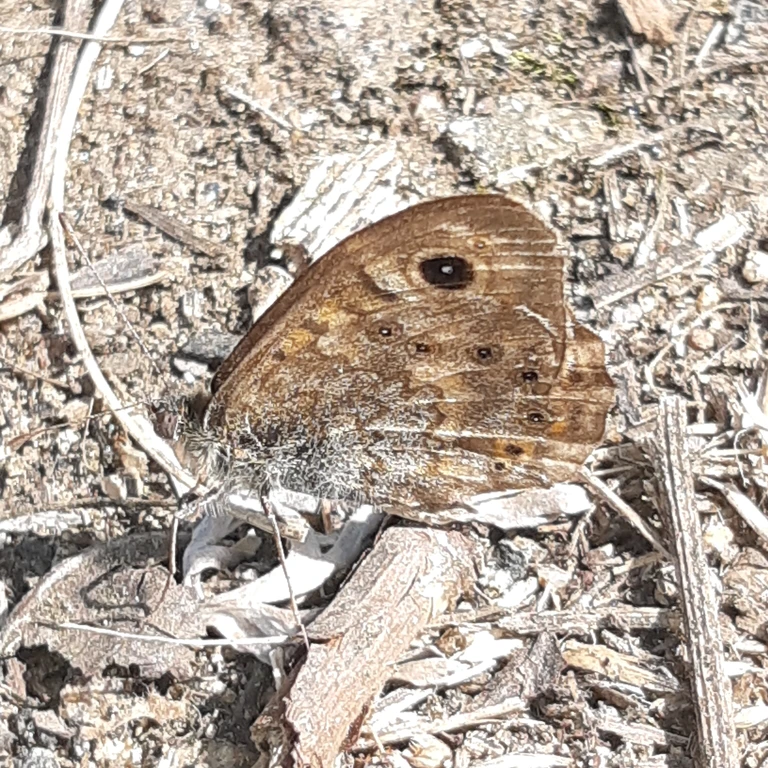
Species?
Lasiommata megera (also Pararge megera)
